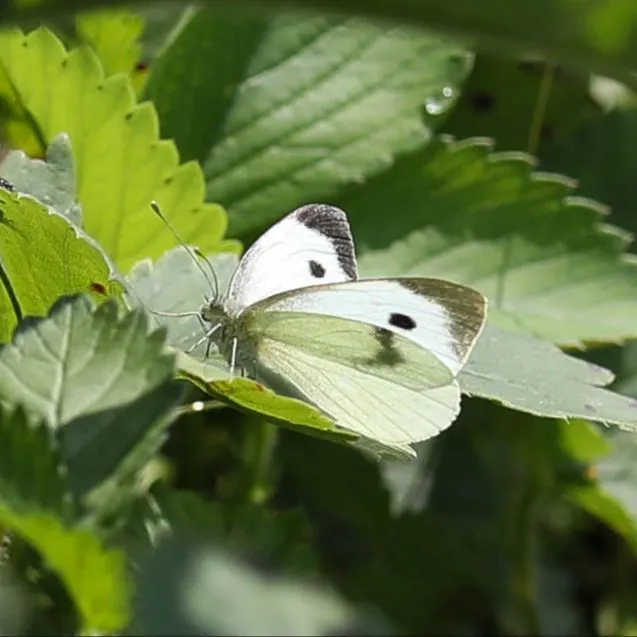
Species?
Pieris brassicae
